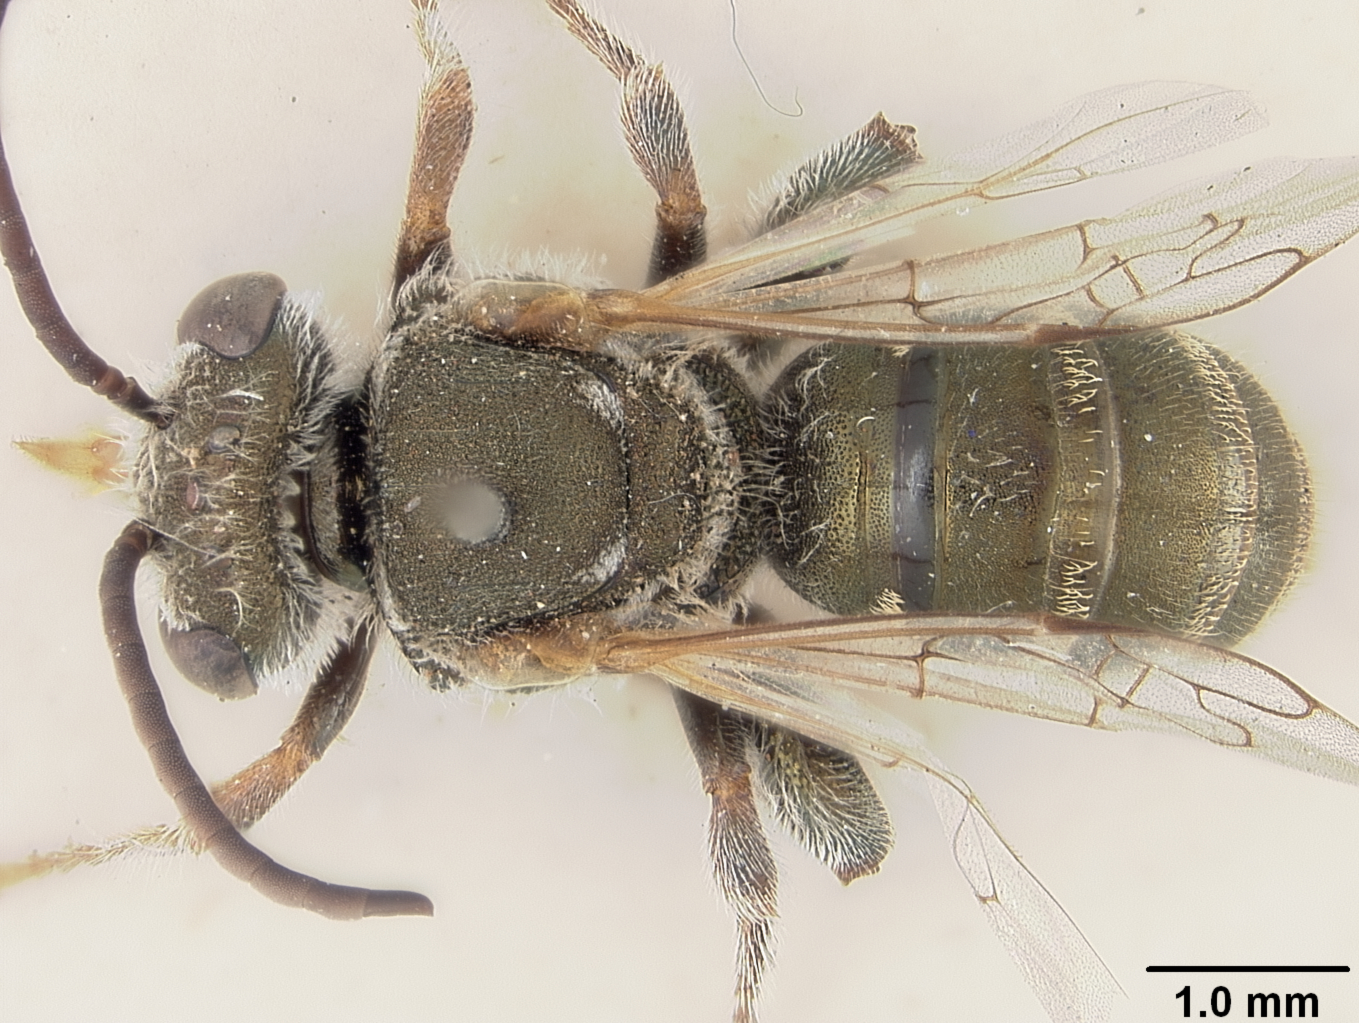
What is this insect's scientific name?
Nomia hippophila
